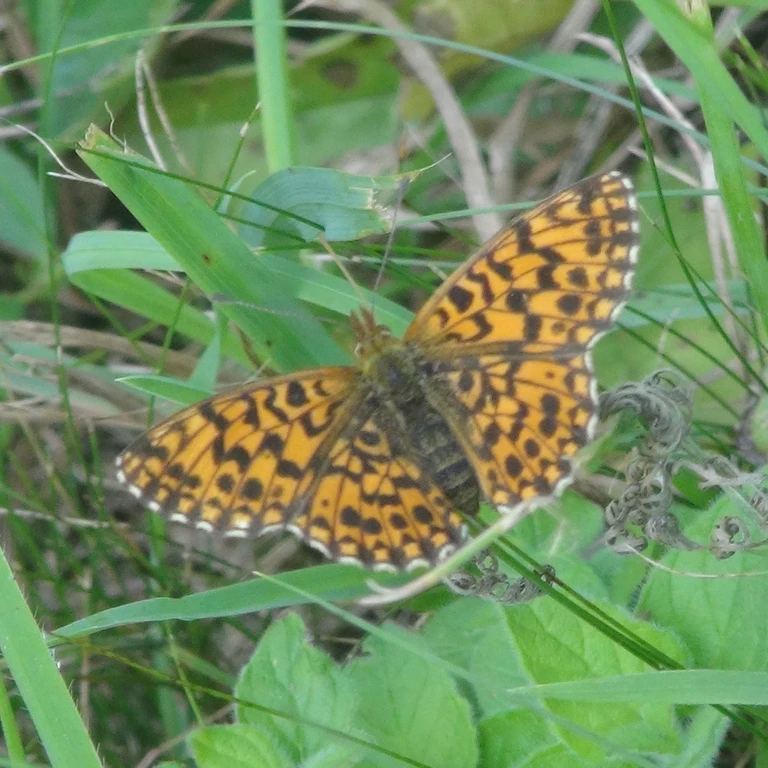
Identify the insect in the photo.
Boloria dia
